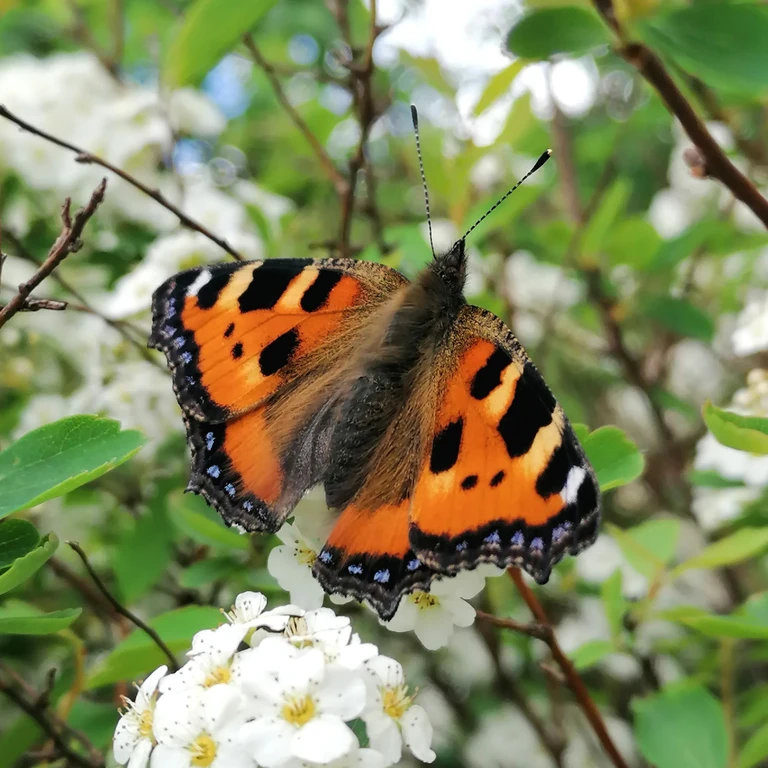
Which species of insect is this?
Aglais urticae
